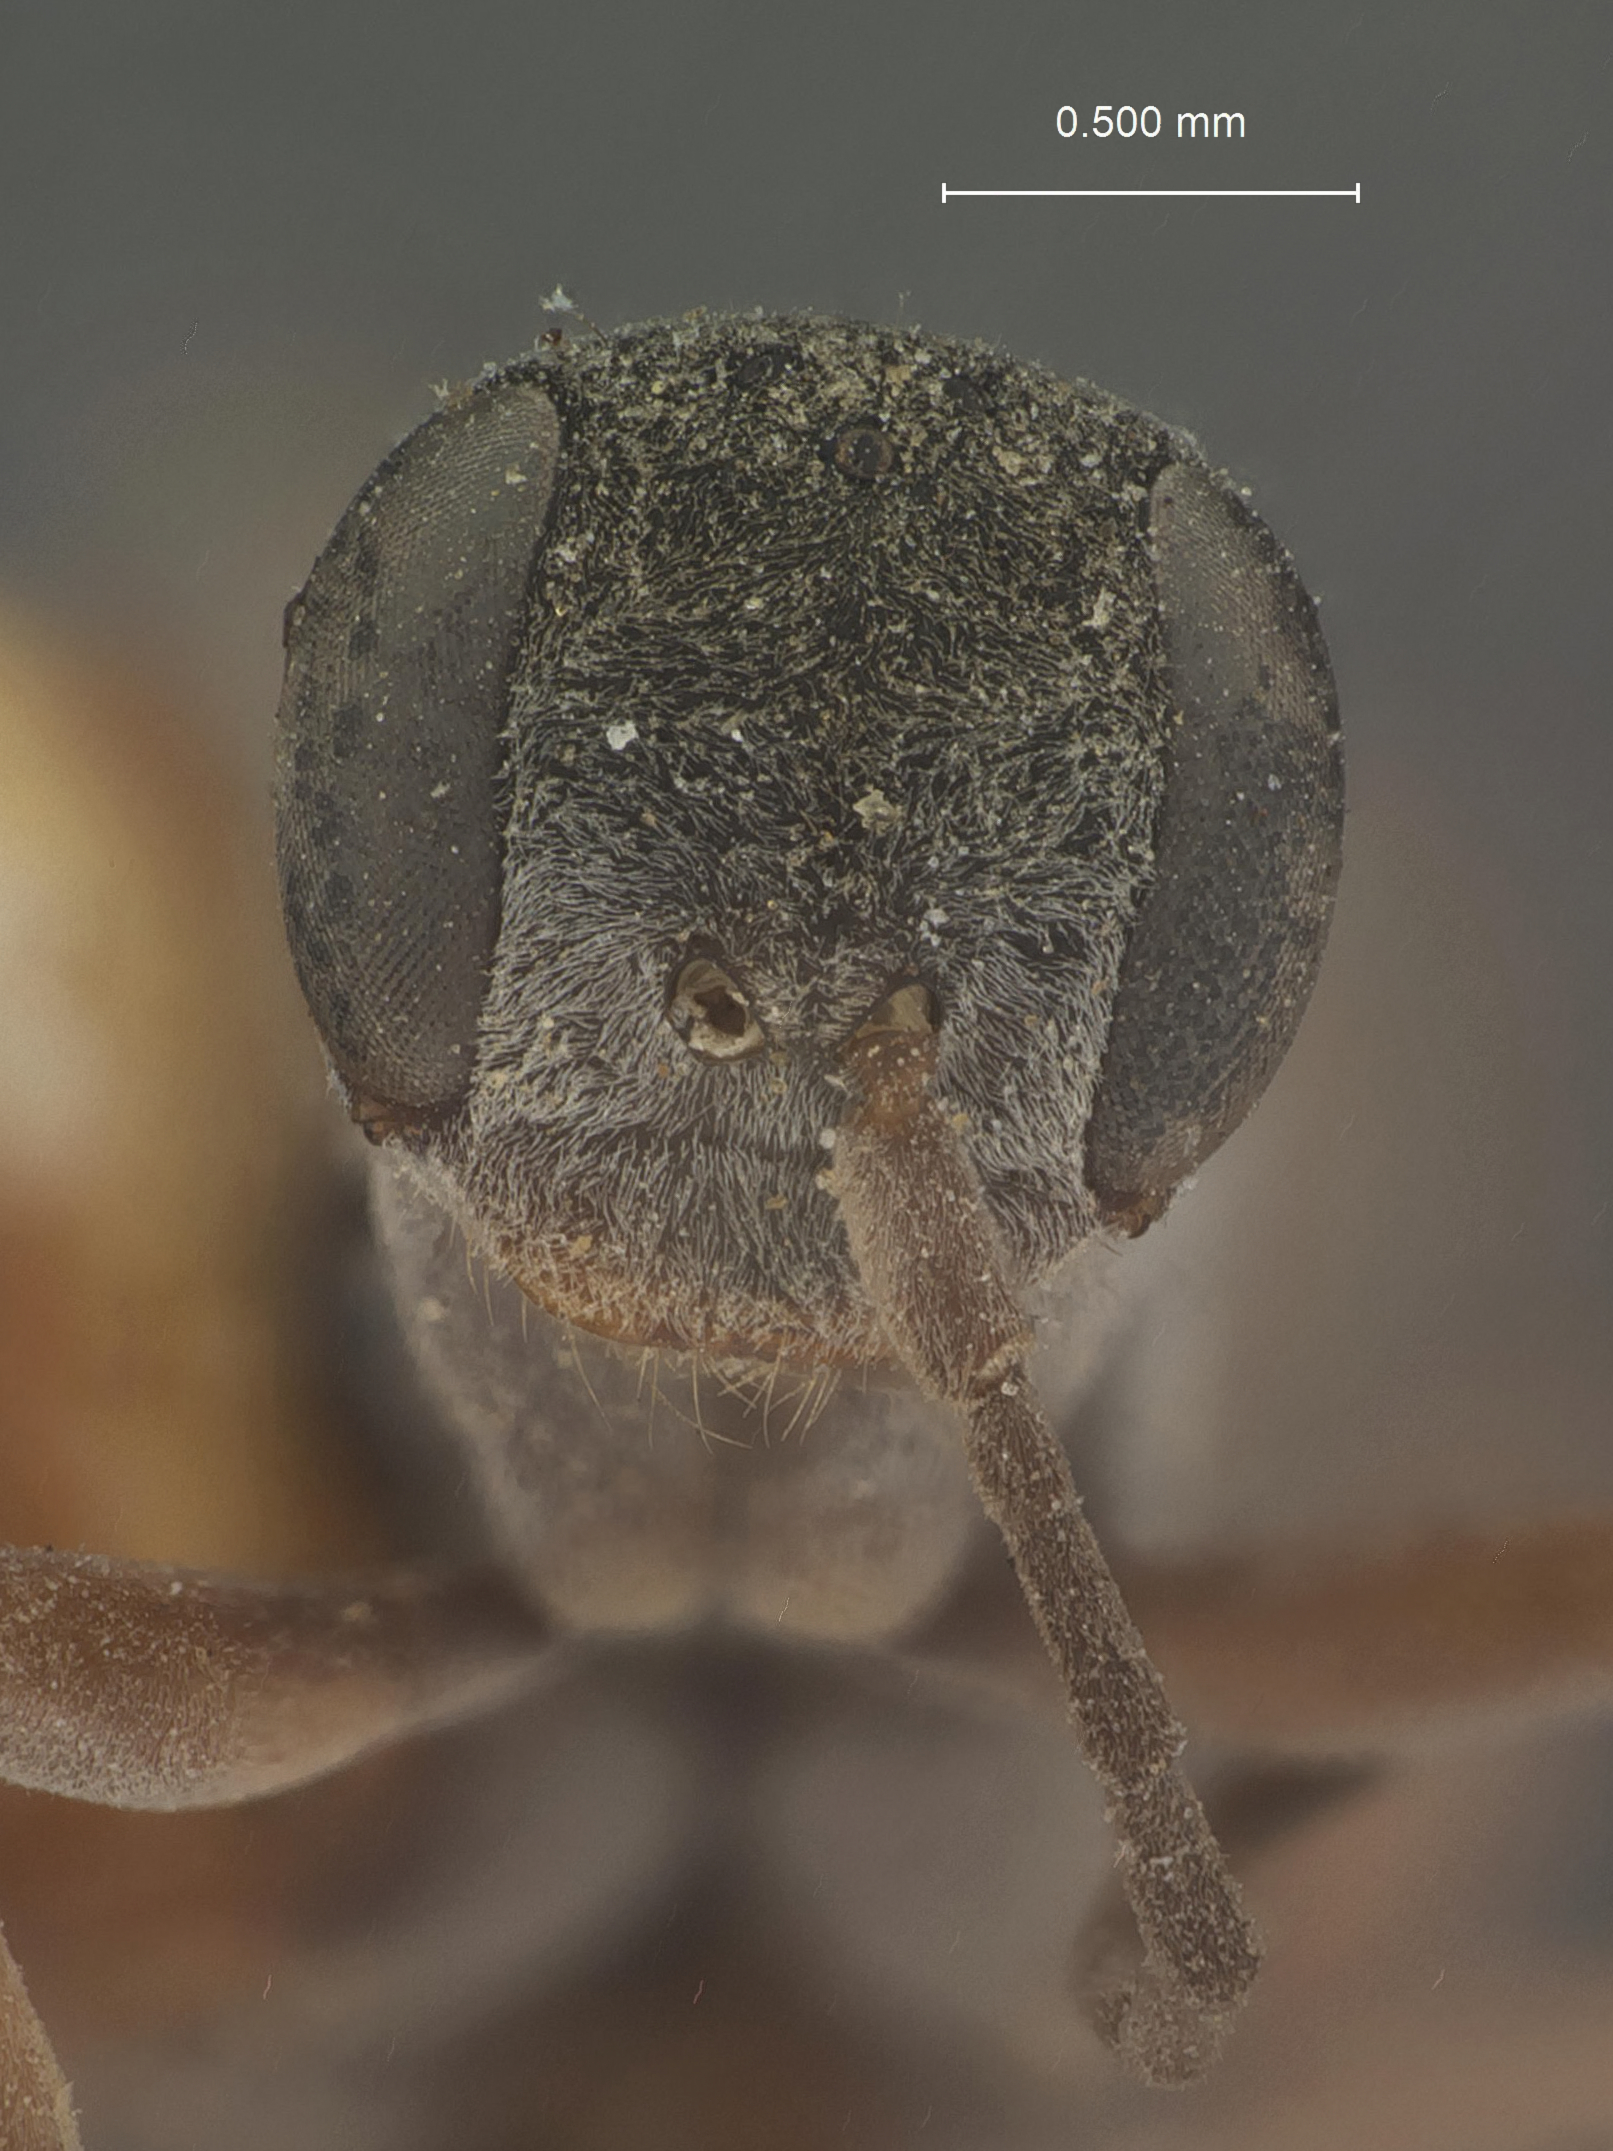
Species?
Ageniella grisea
